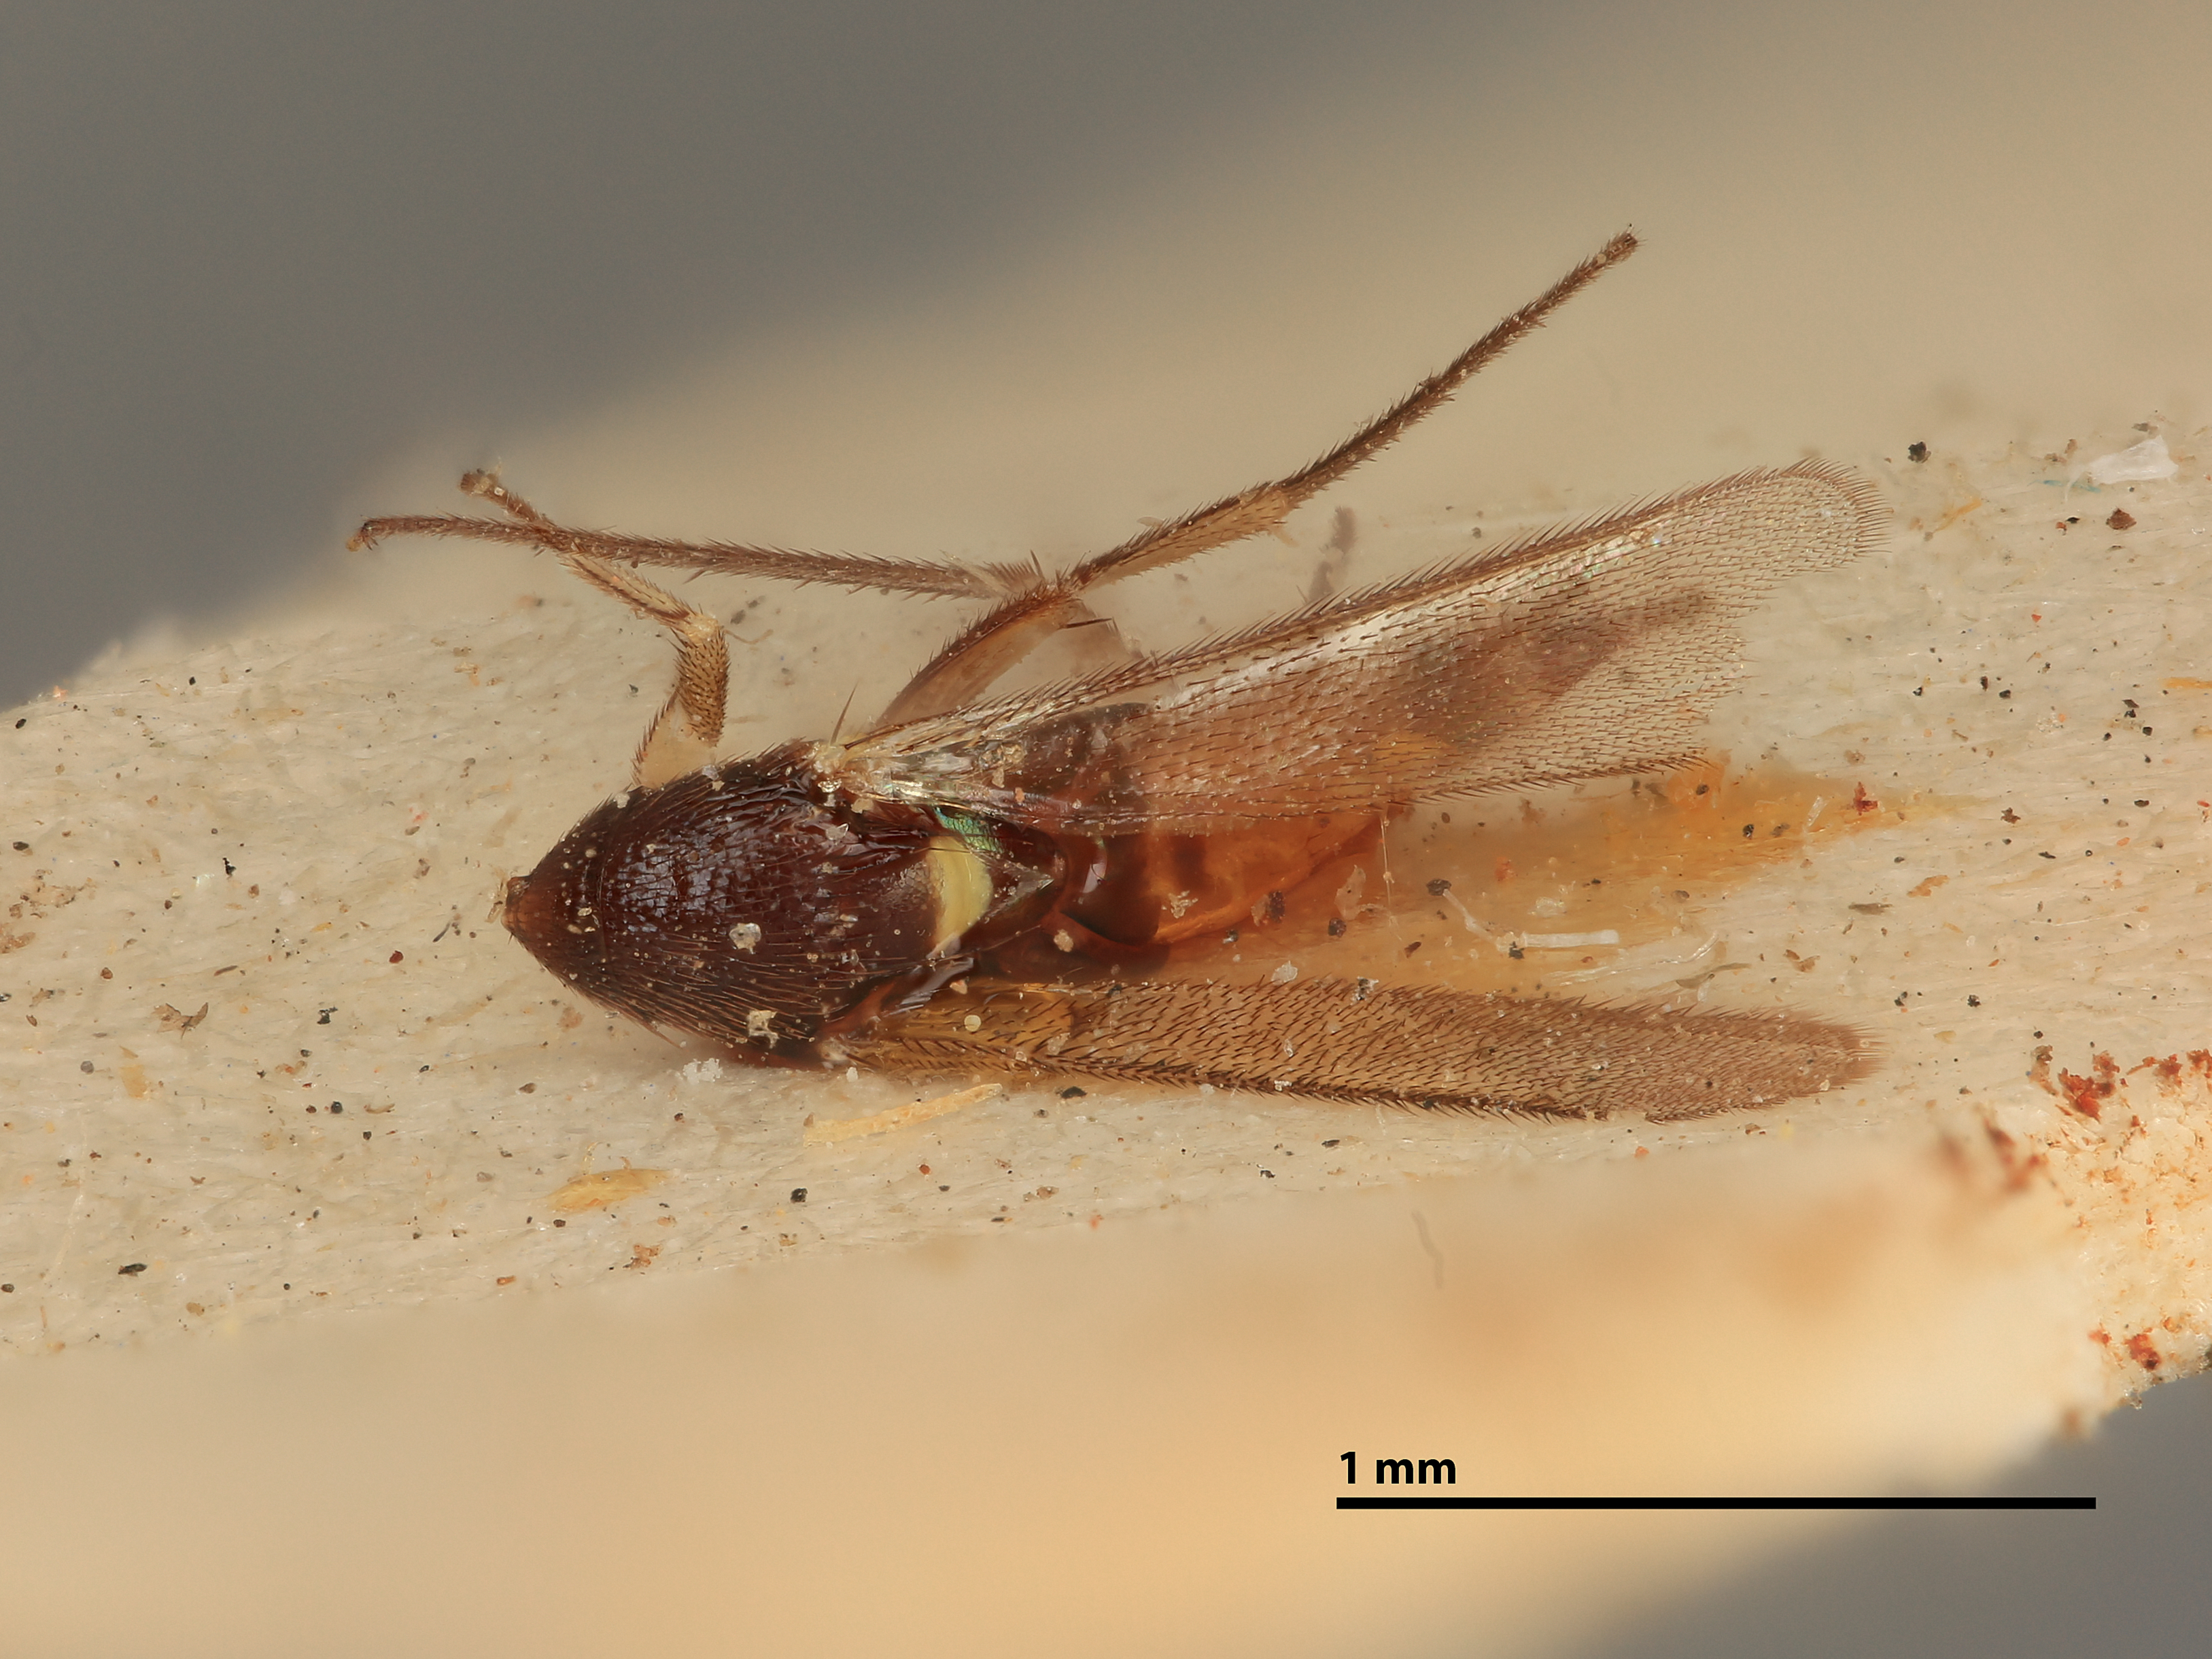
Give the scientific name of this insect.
Elasmus aspidiscae
